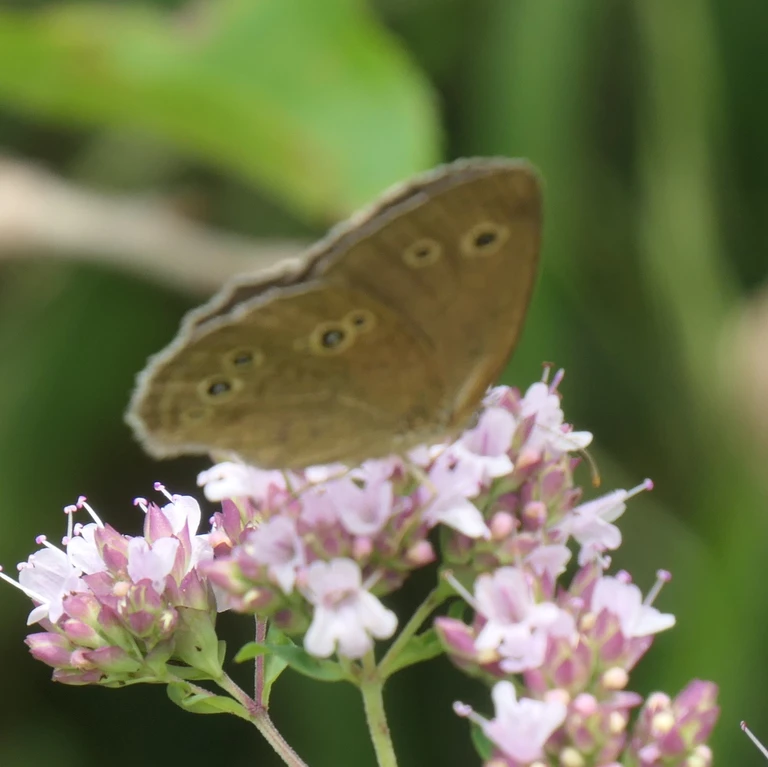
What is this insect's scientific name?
Aphantopus hyperantus
